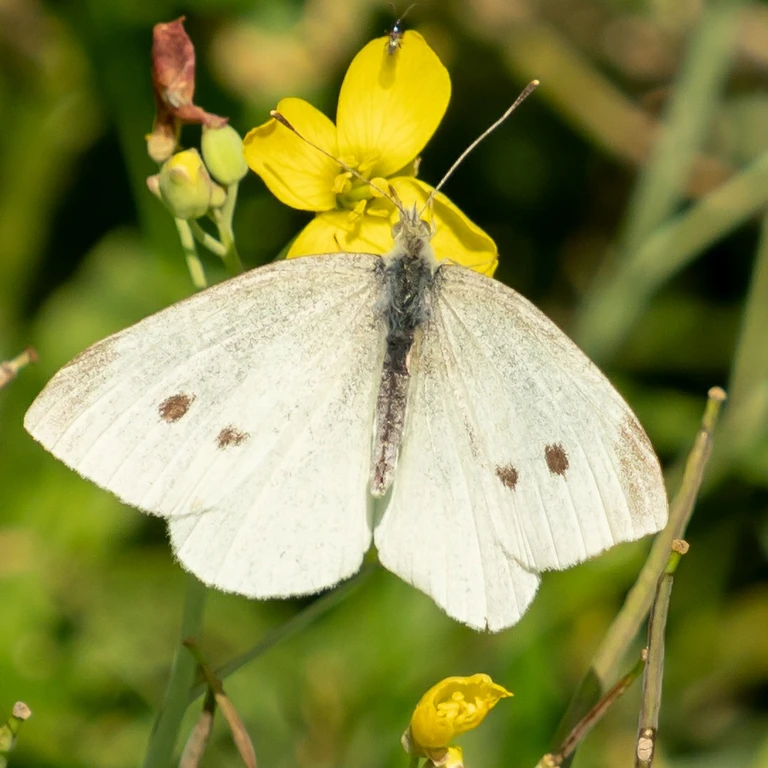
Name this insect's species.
Pieris rapae
